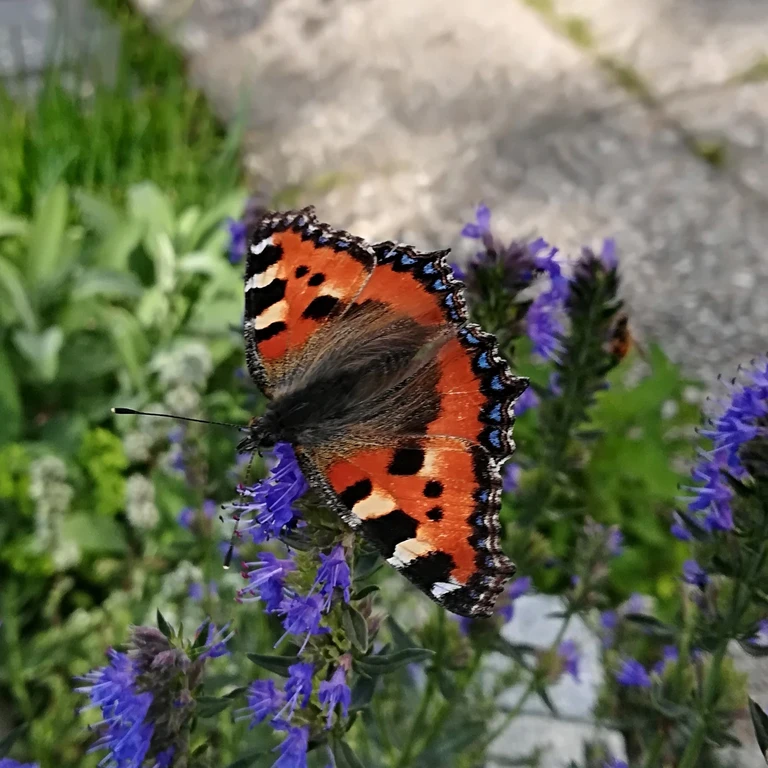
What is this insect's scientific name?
Aglais urticae
